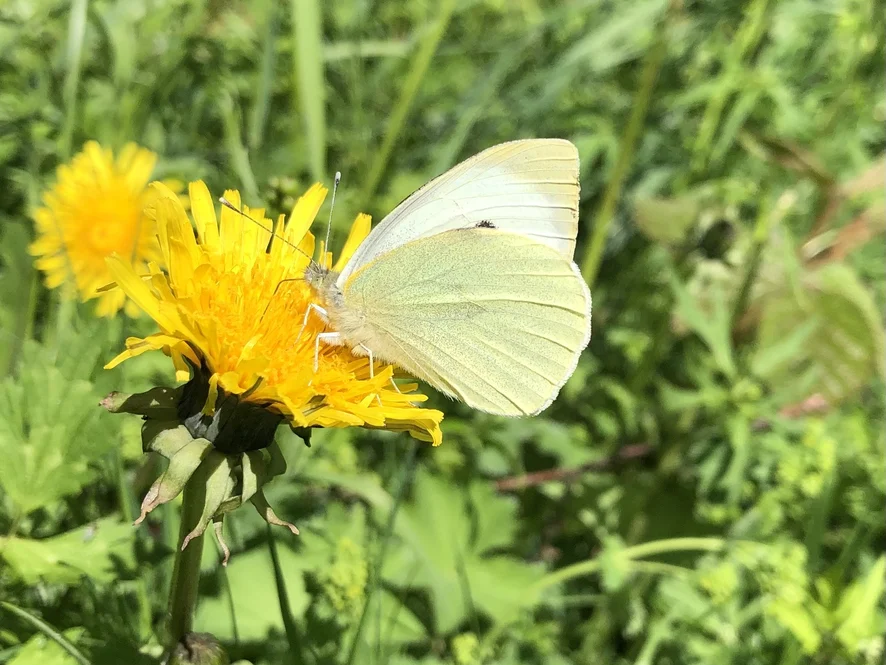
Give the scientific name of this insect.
Pieris brassicae
